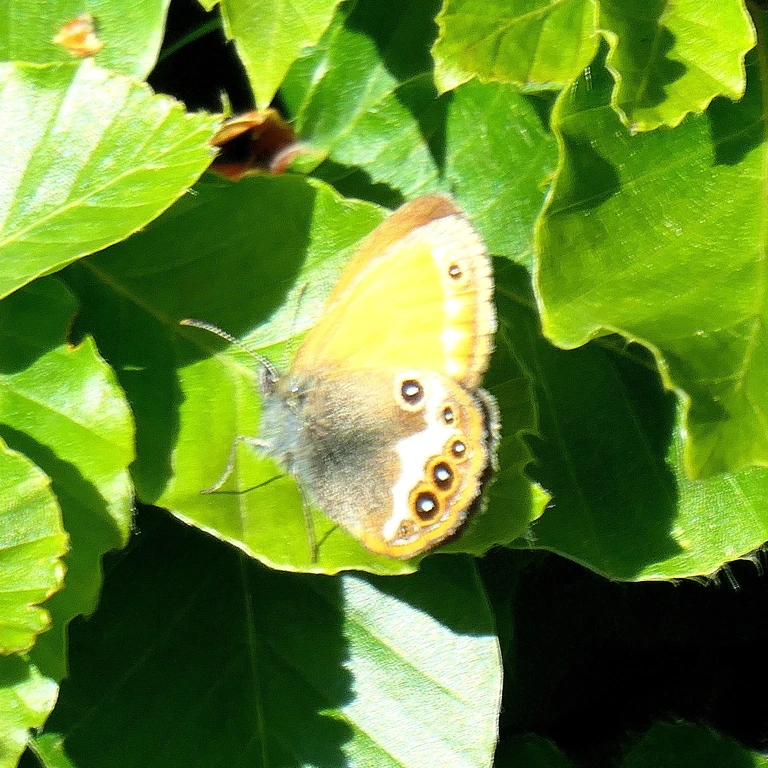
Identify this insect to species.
Coenonympha arcania
